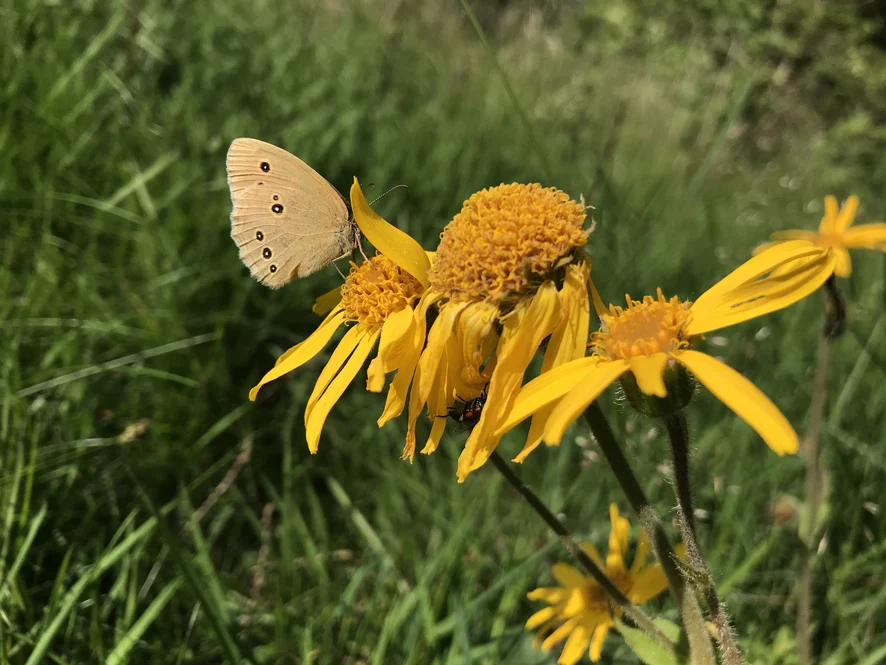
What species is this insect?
Aphantopus hyperantus
